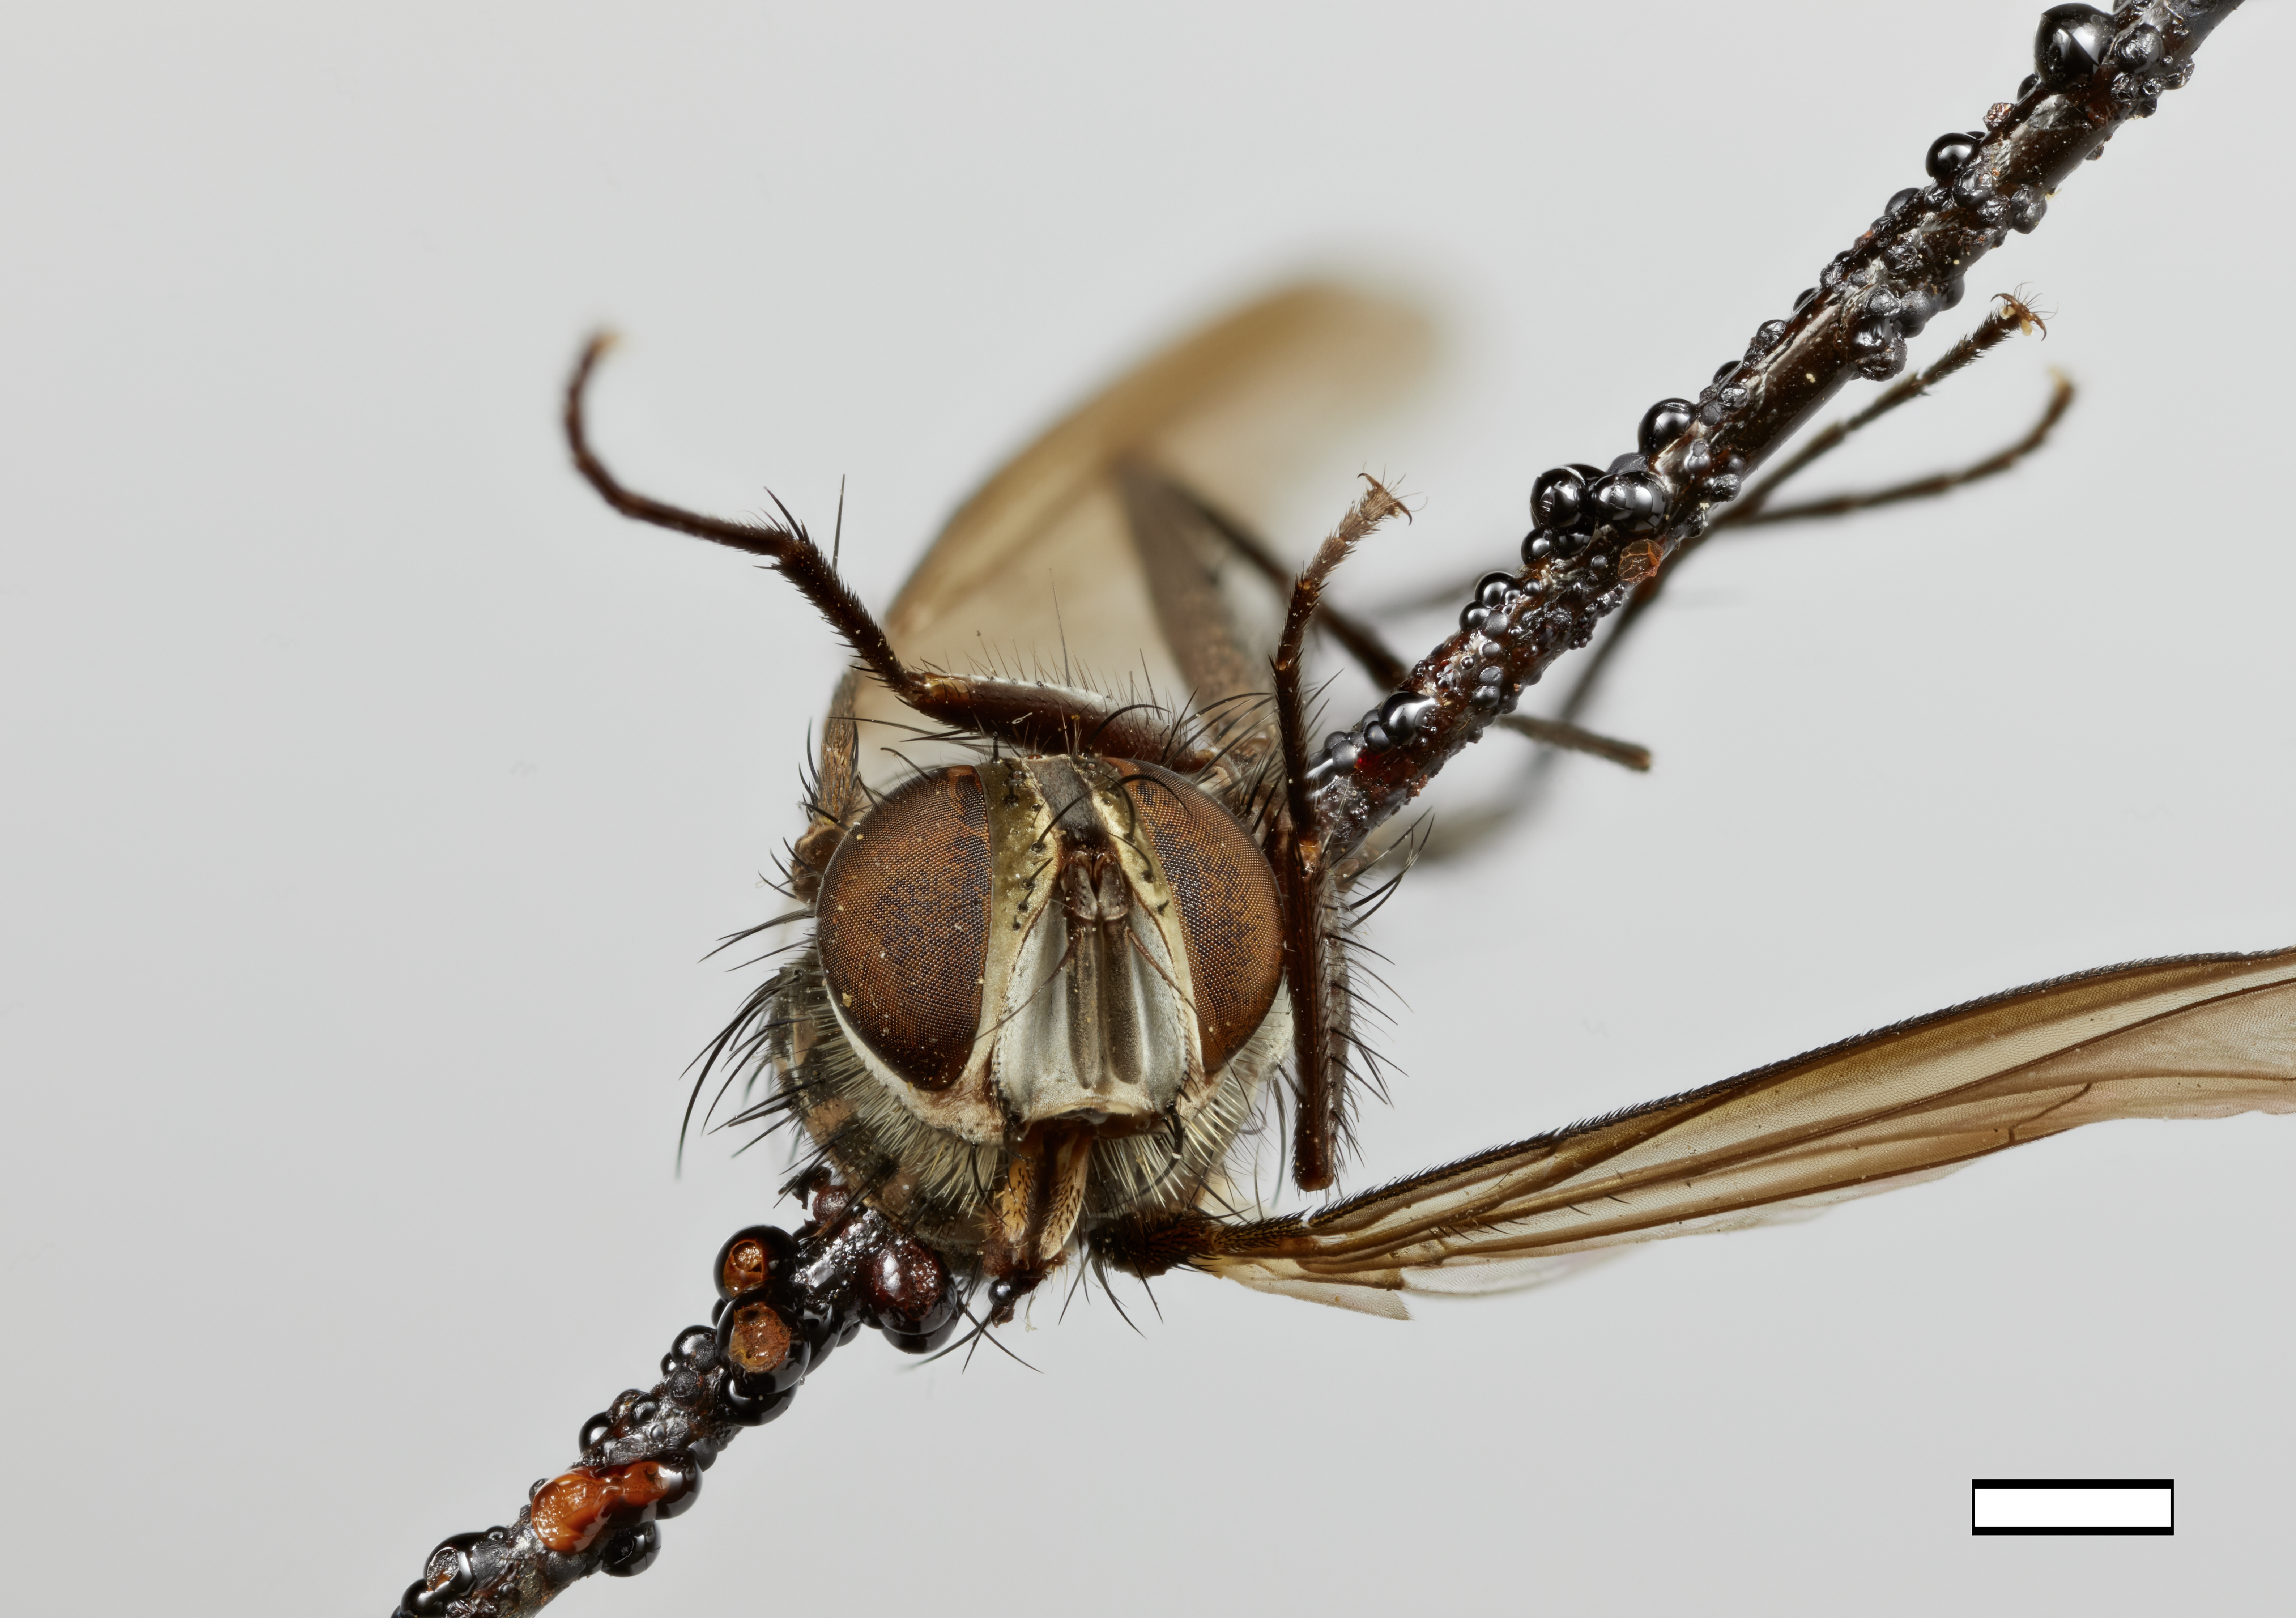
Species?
Machairomasicera carinata
